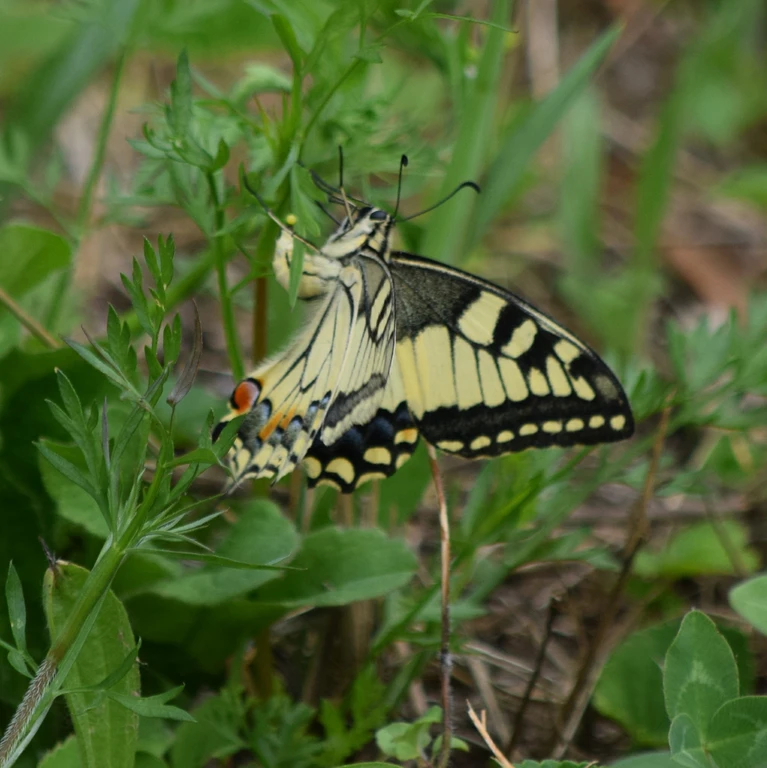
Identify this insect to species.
Papilio machaon
